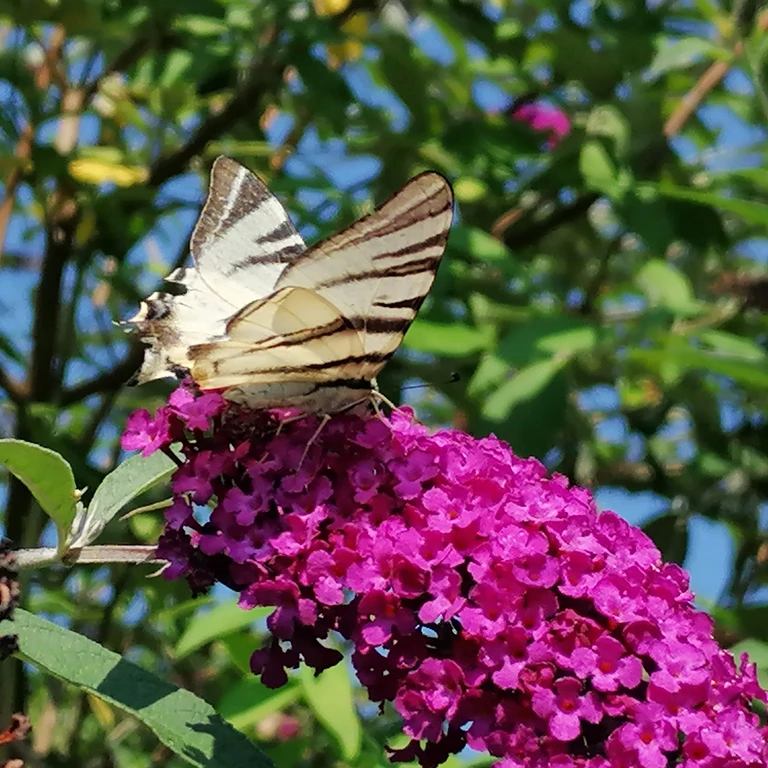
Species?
Iphiclides podalirius
